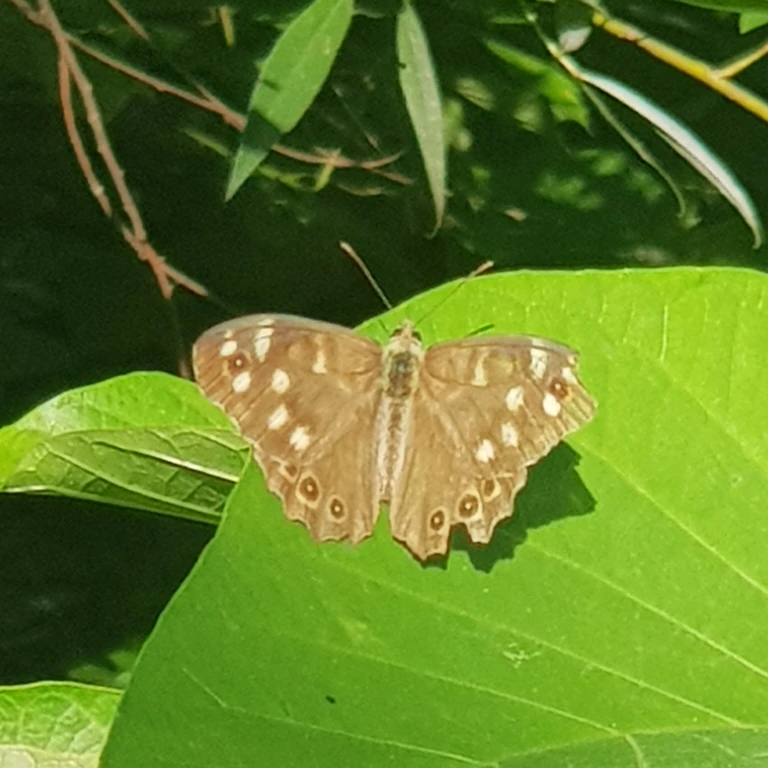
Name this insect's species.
Pararge aegeria
